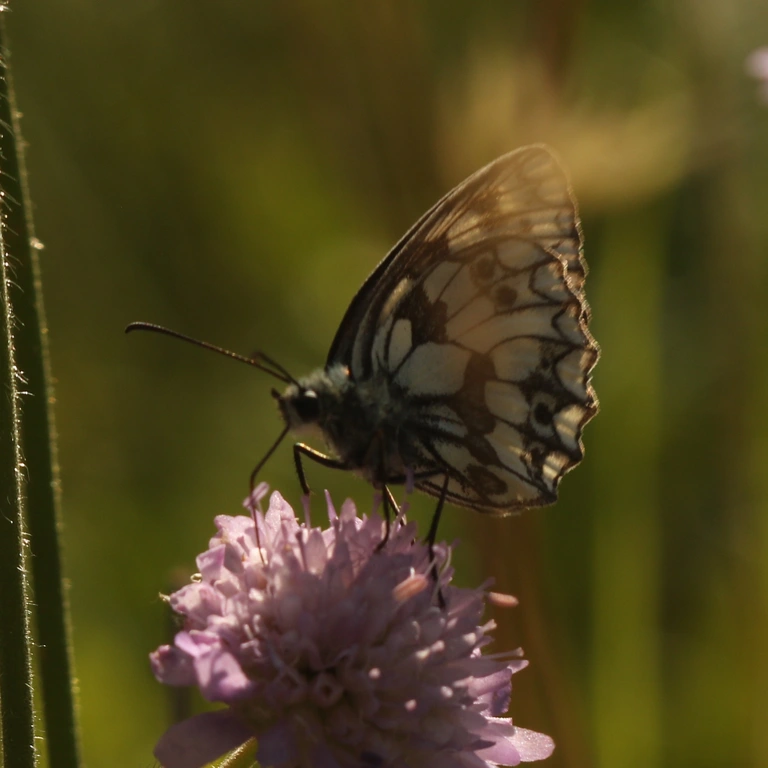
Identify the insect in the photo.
Melanargia galathea
